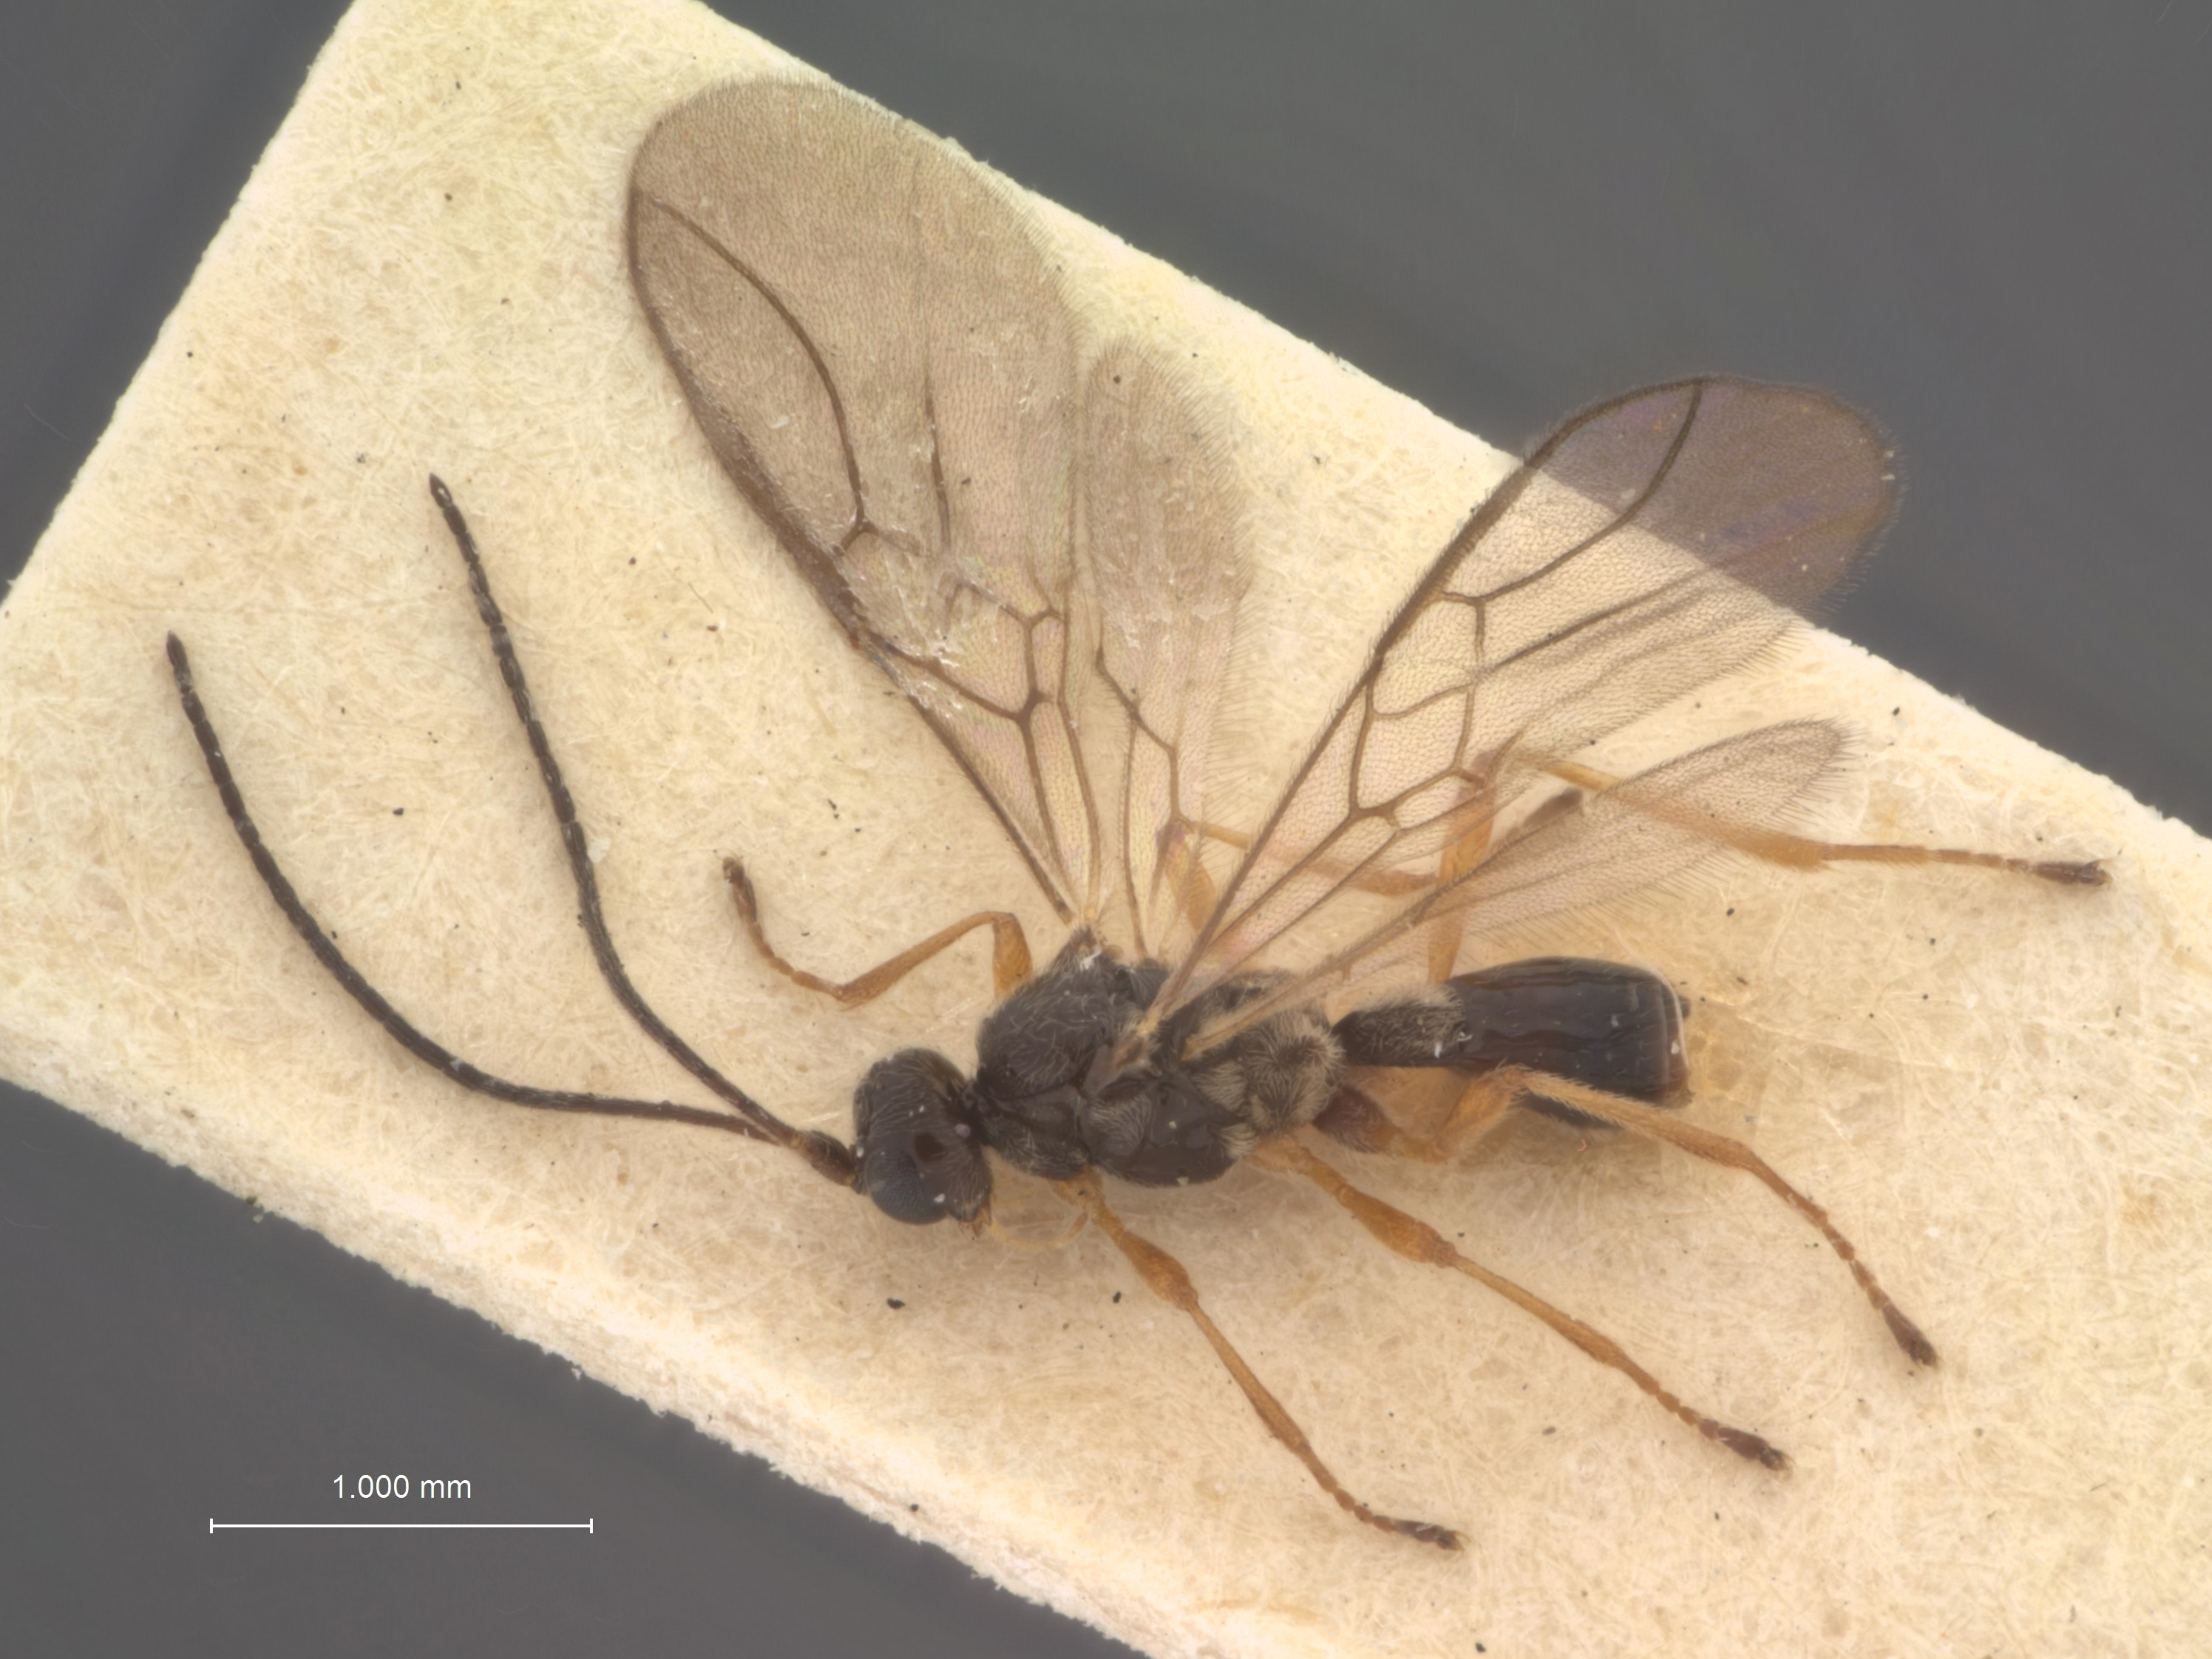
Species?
Gyrocampa lanigera
